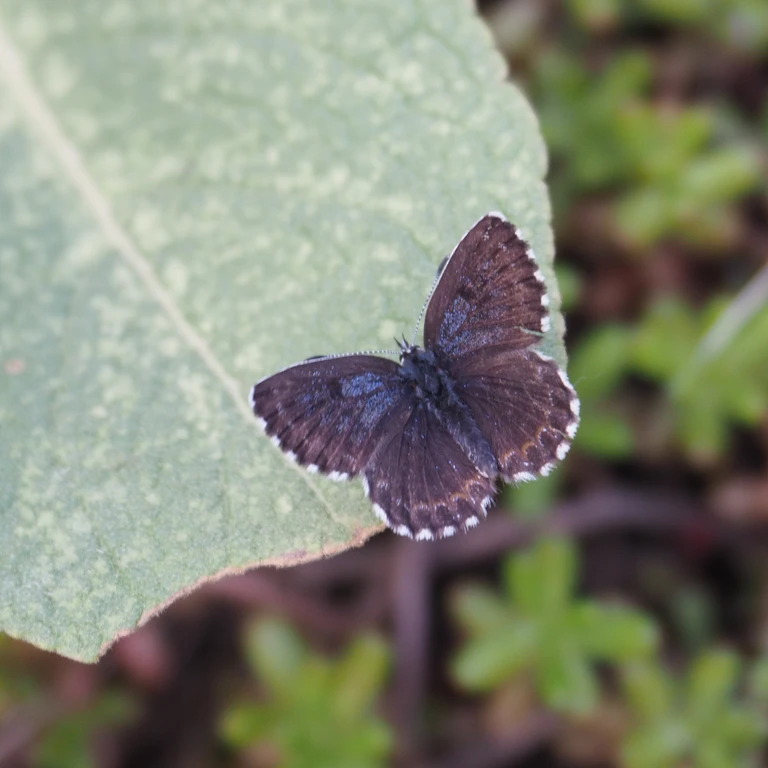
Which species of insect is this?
Scolitantides orion
